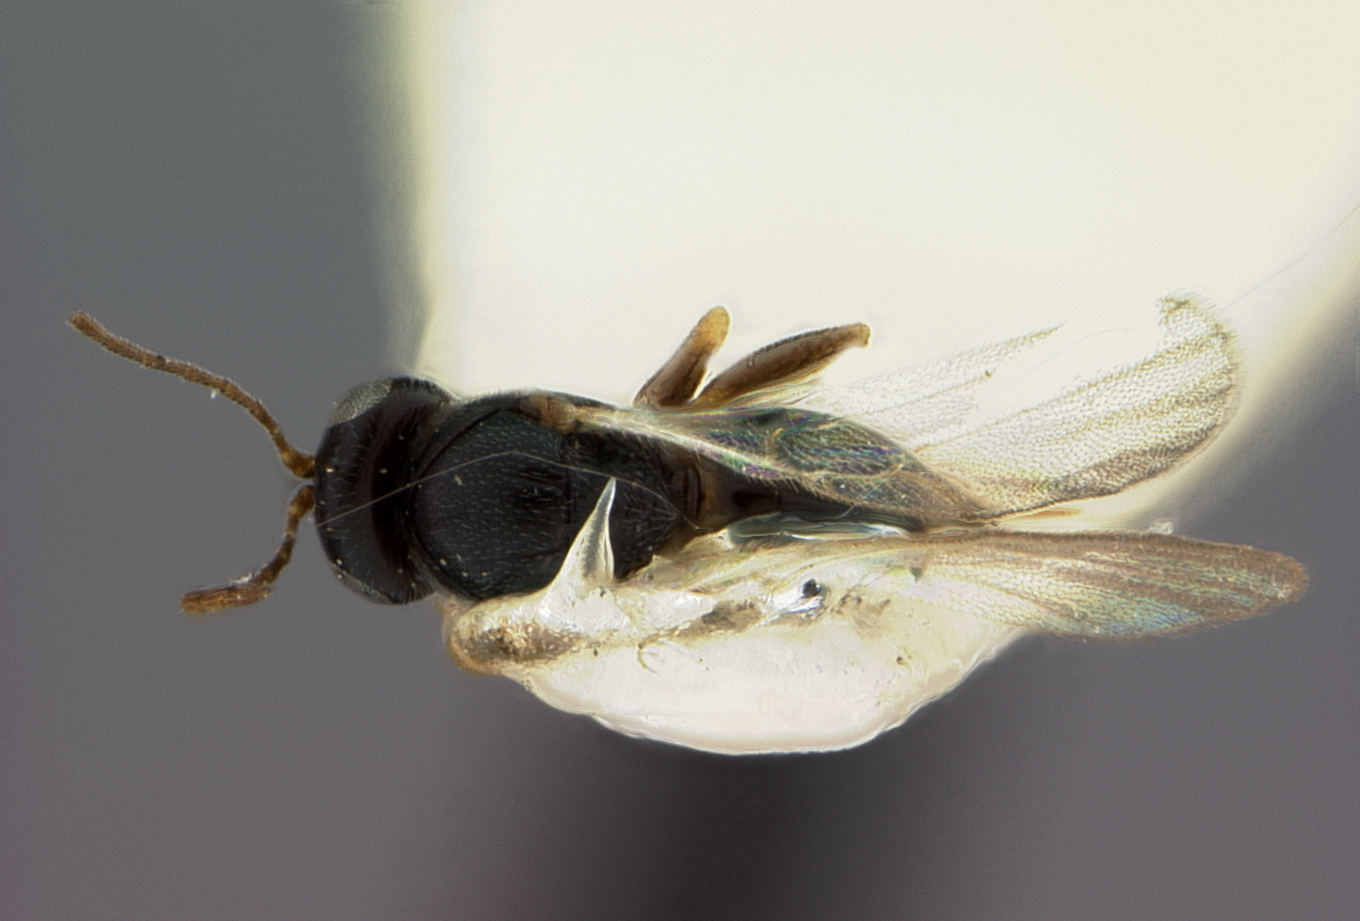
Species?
Ceroteres snellingi
